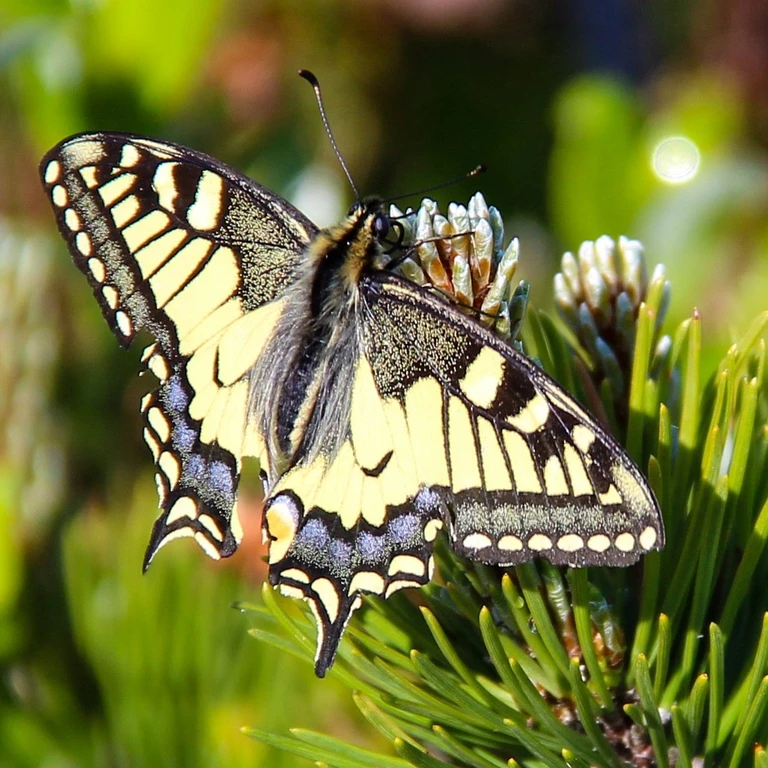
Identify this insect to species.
Papilio machaon
